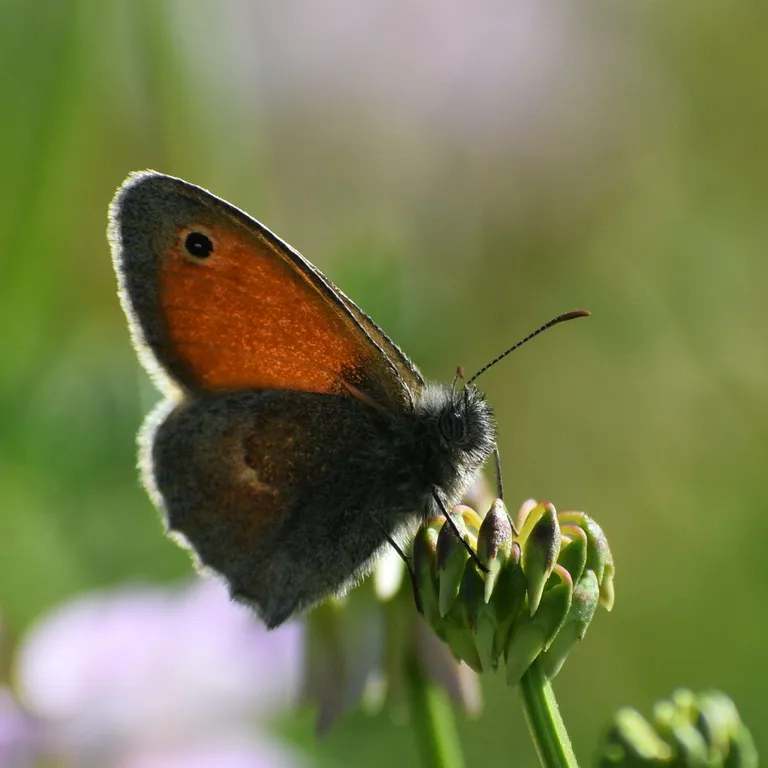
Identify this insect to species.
Coenonympha pamphilus
